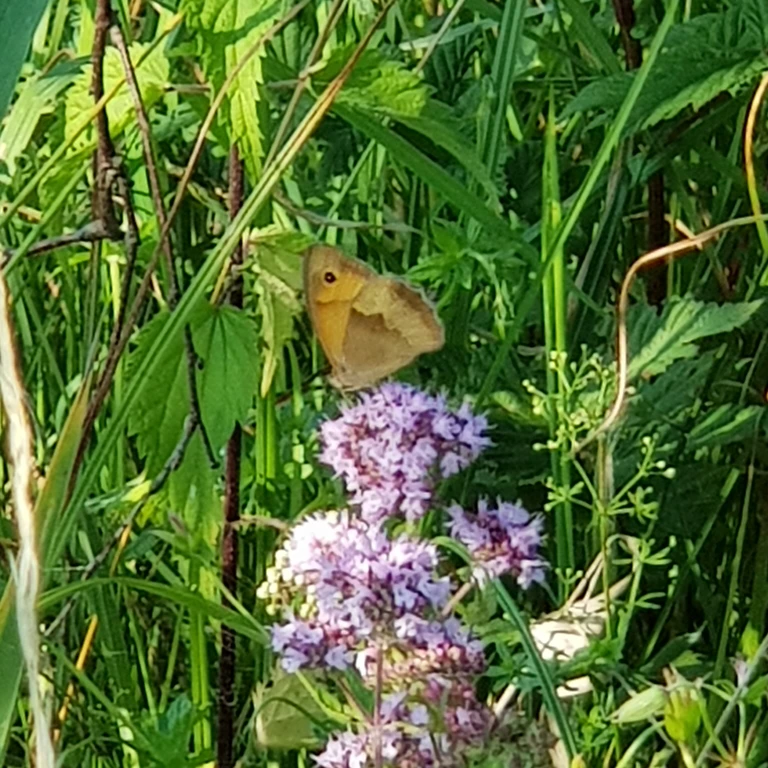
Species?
Maniola jurtina
